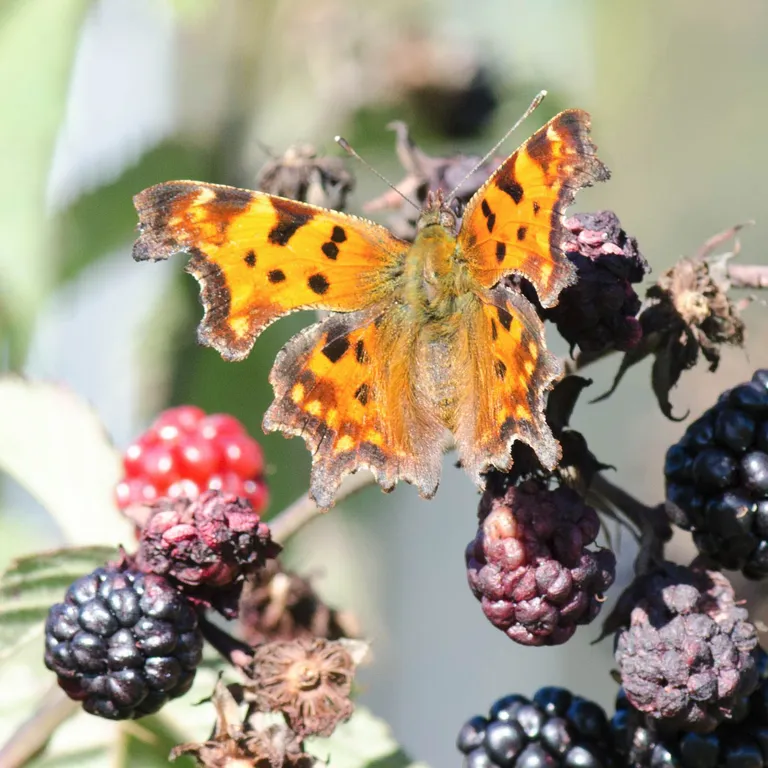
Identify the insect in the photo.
Polygonia c-album
